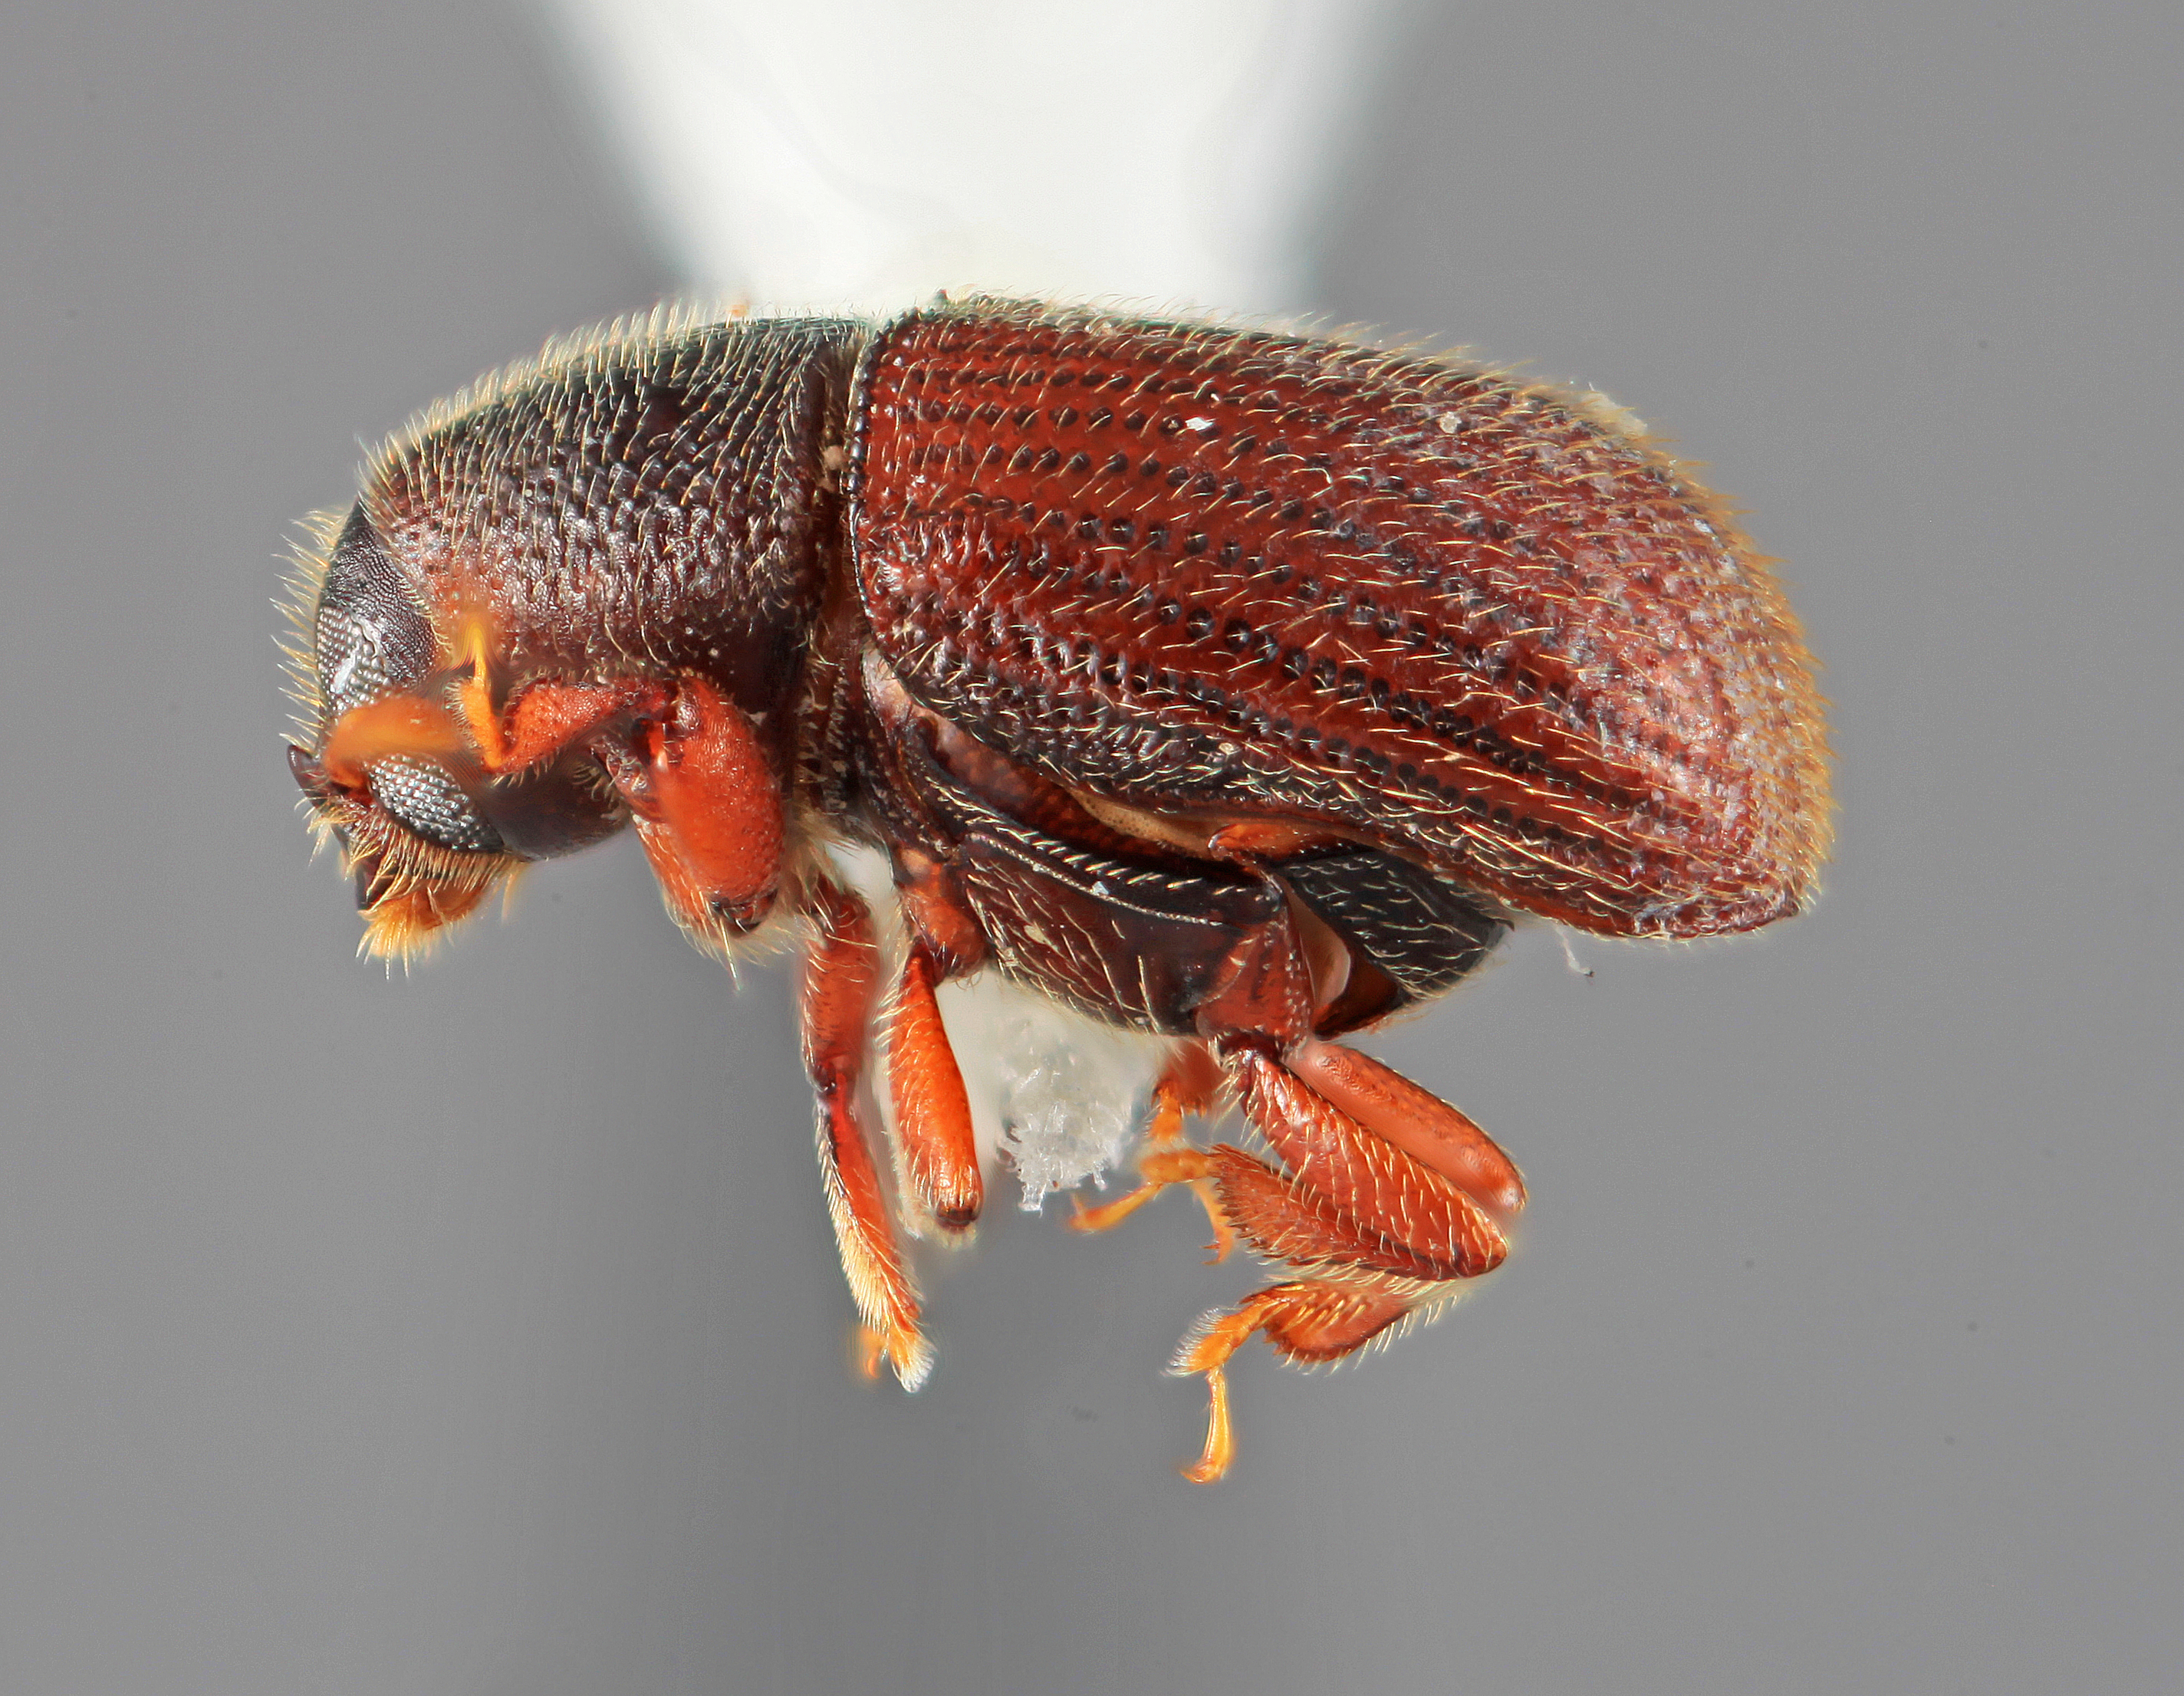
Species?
Chramesus macrocornis
